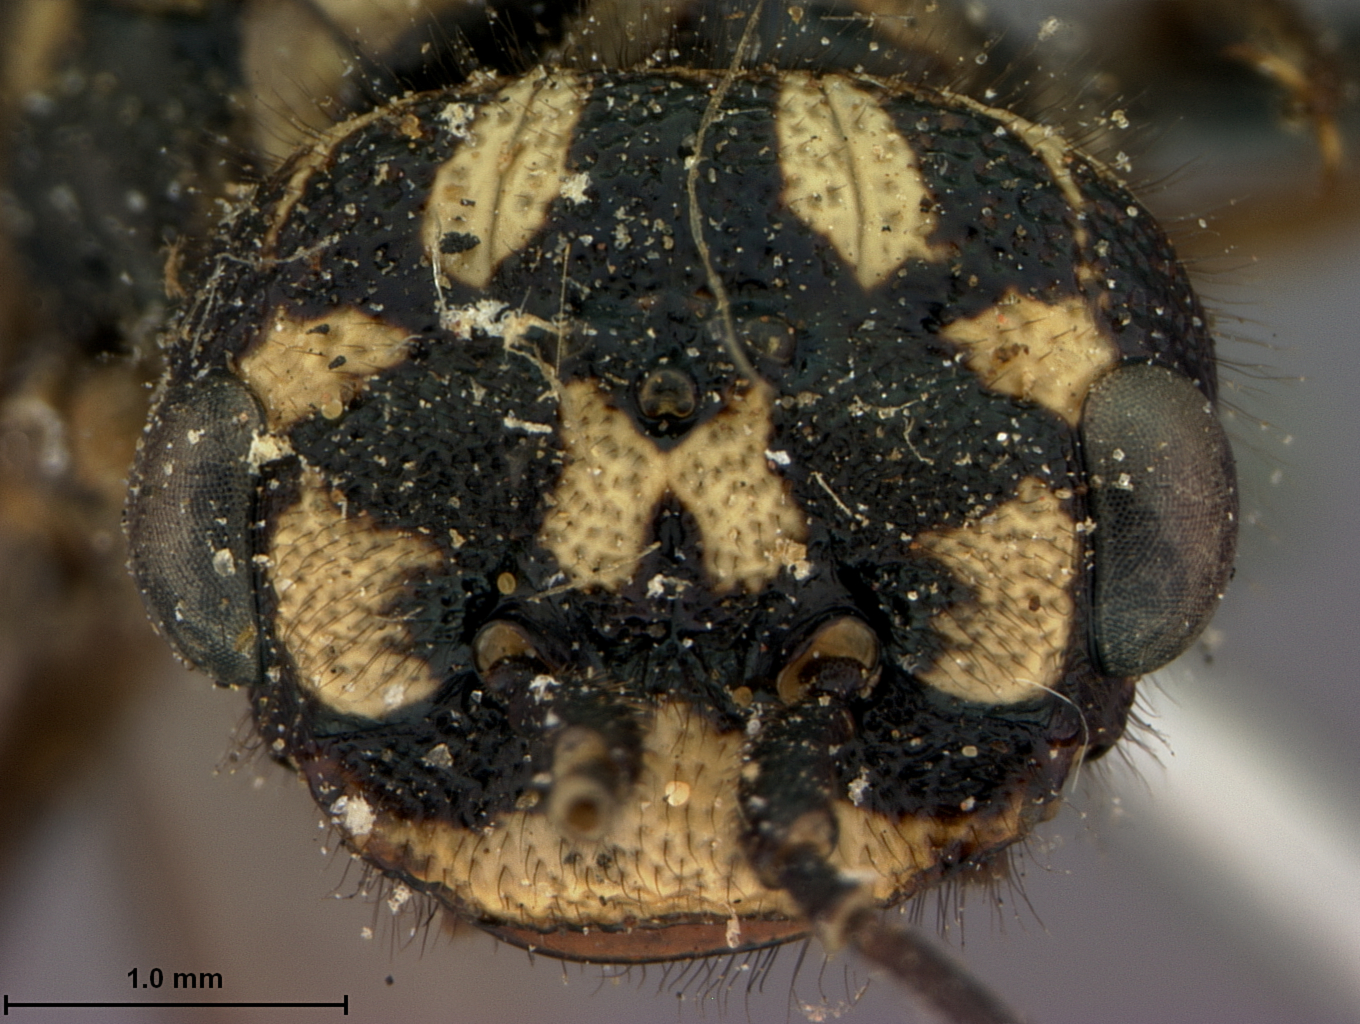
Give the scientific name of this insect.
Itycorsia kincaidi
